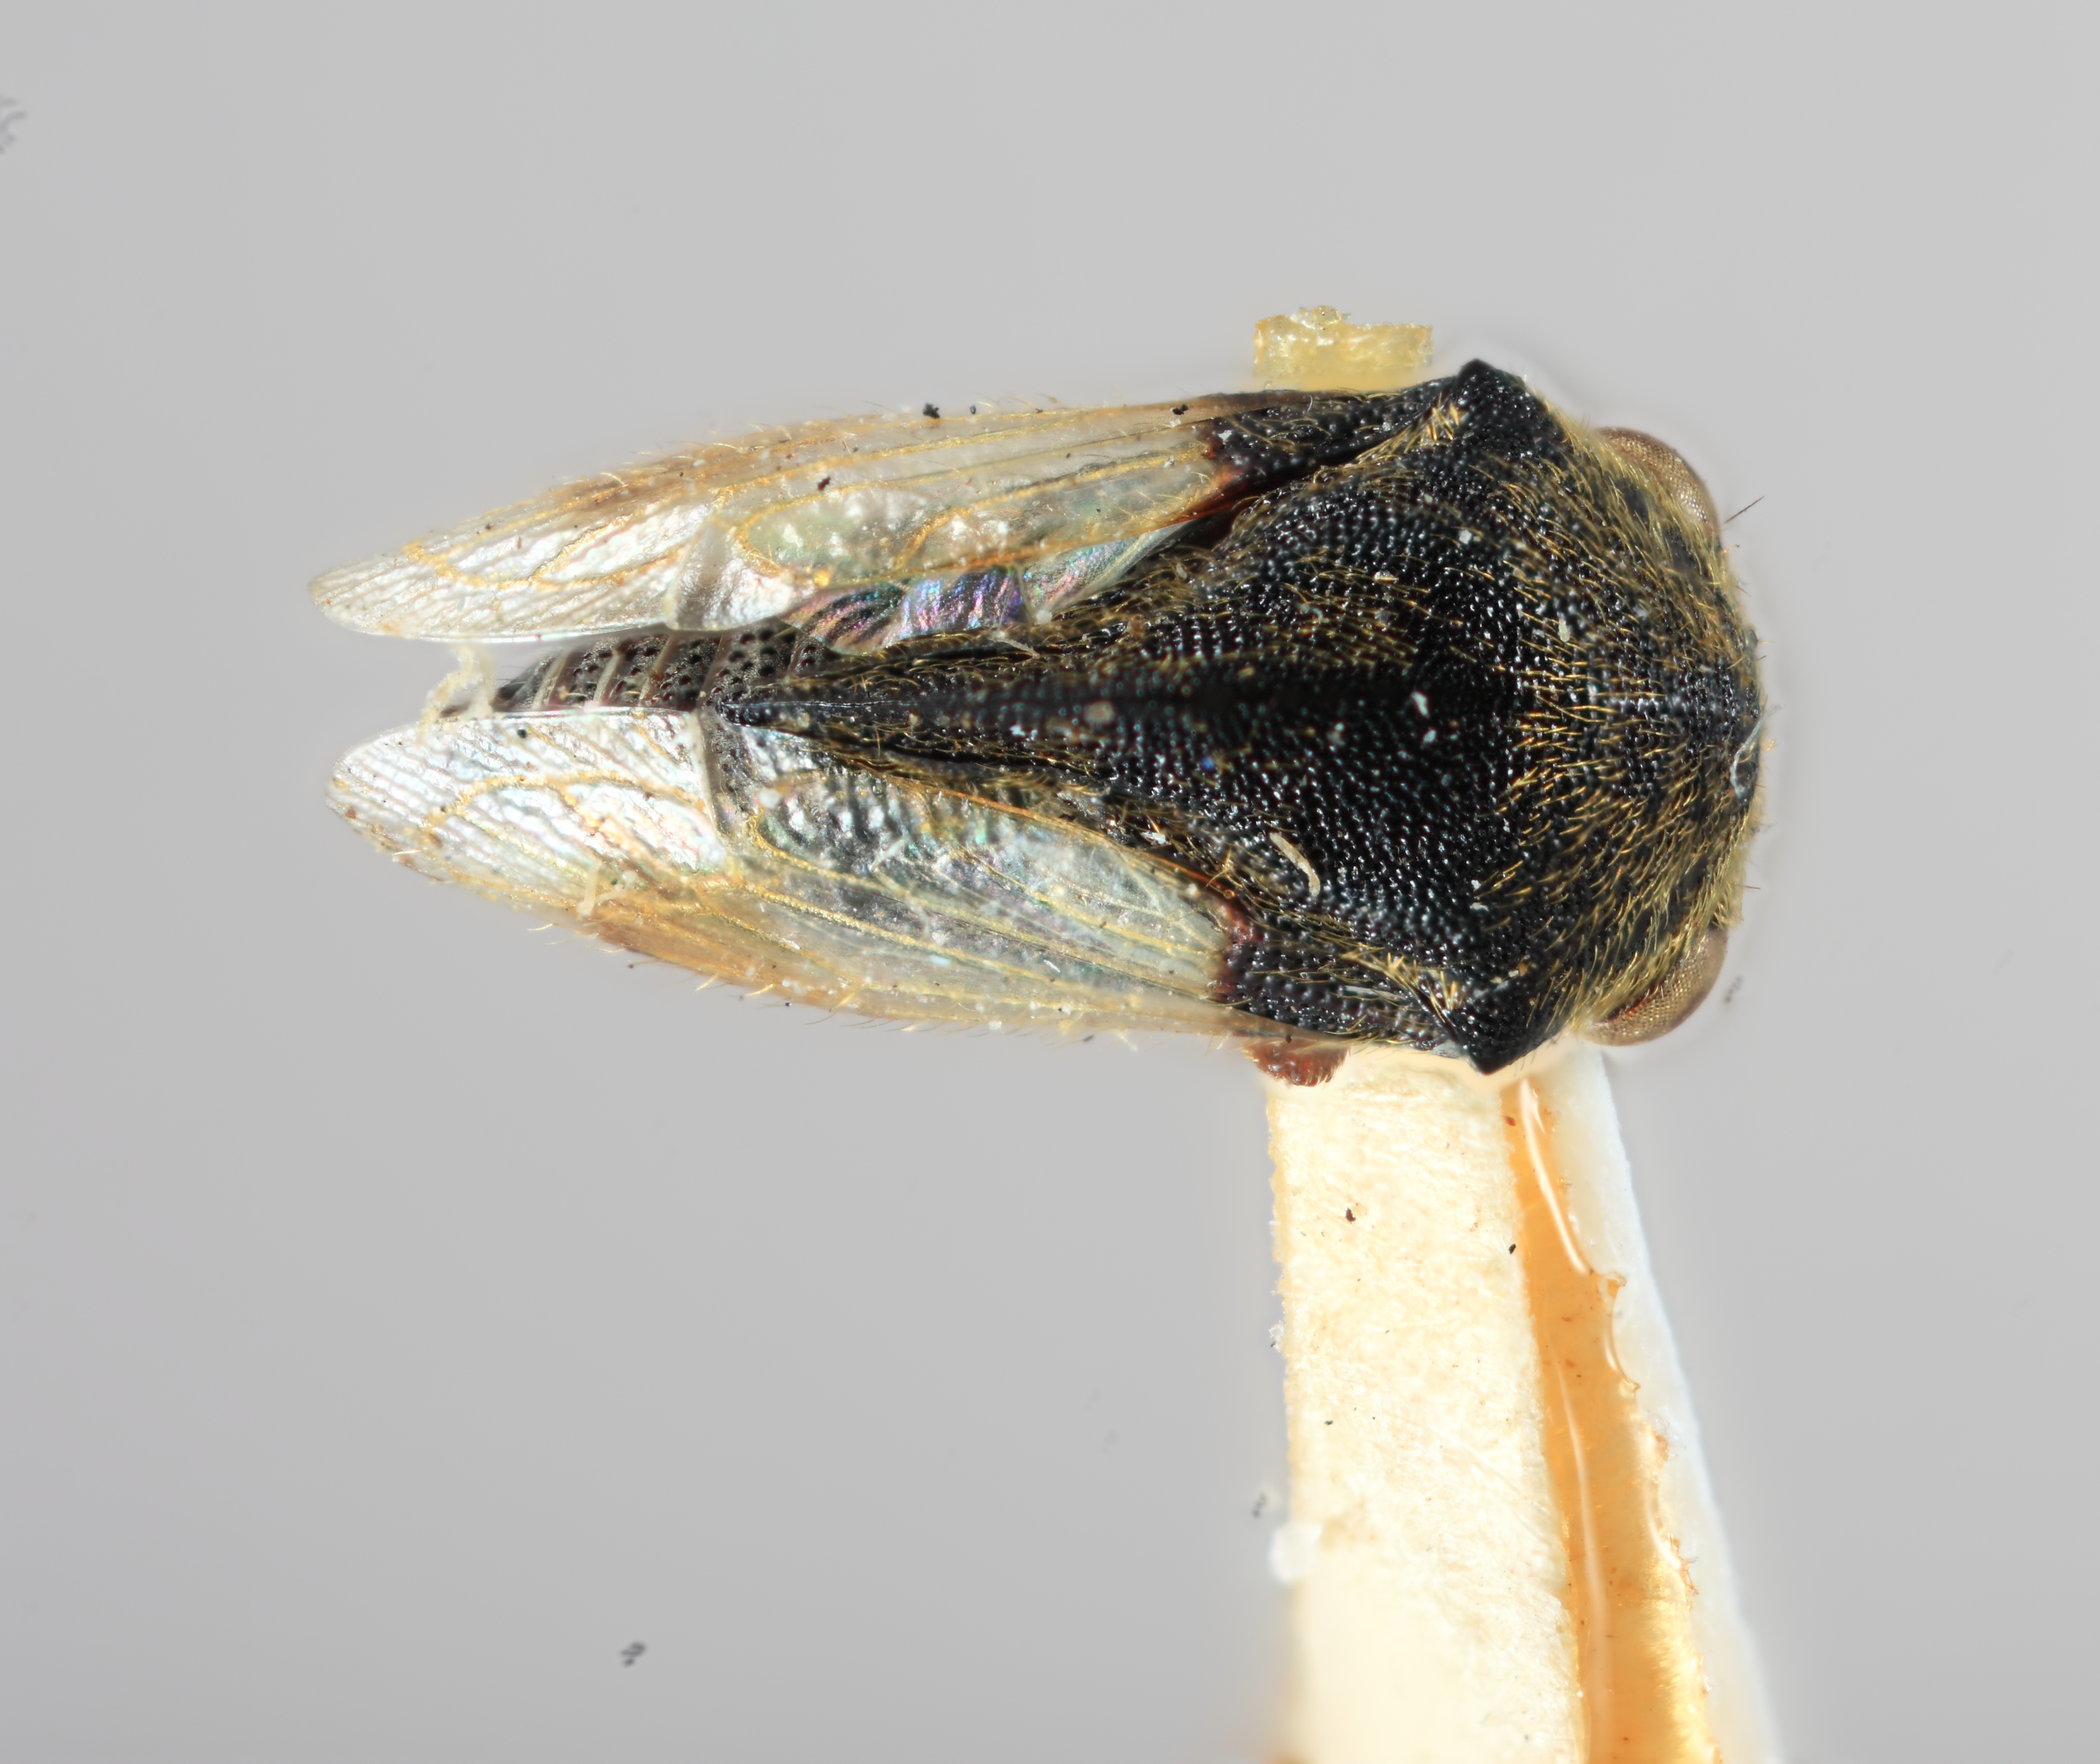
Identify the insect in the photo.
Gargara nigrocarinata
